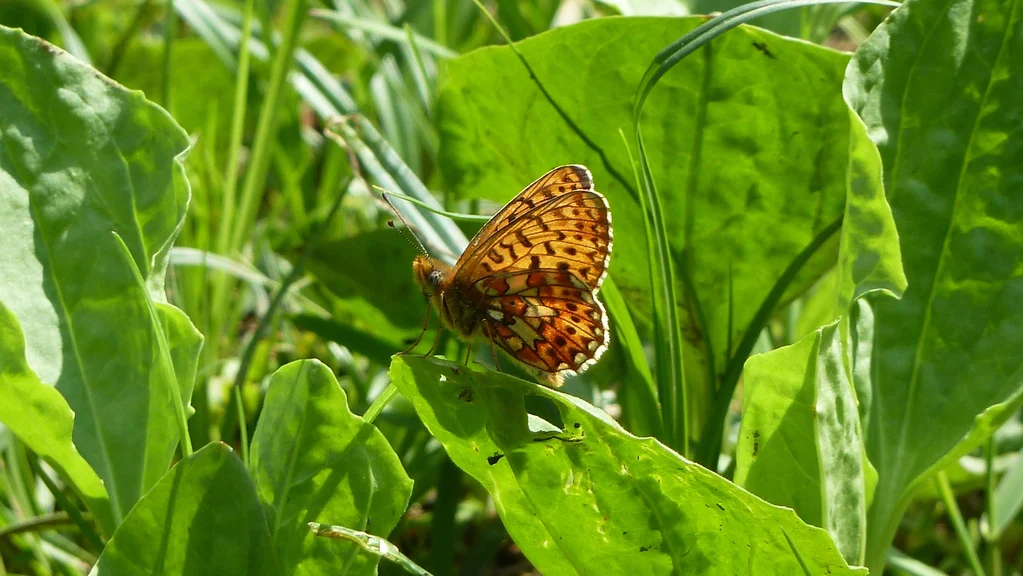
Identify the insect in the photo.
Boloria euphrosyne (also Clossiana euphrosyne)
